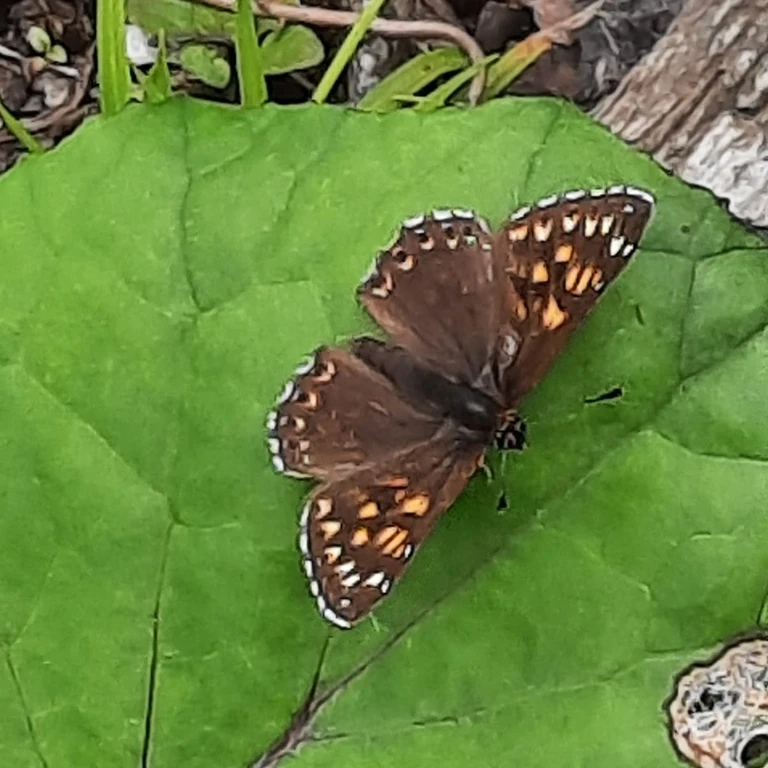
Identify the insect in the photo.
Hamearis lucina
